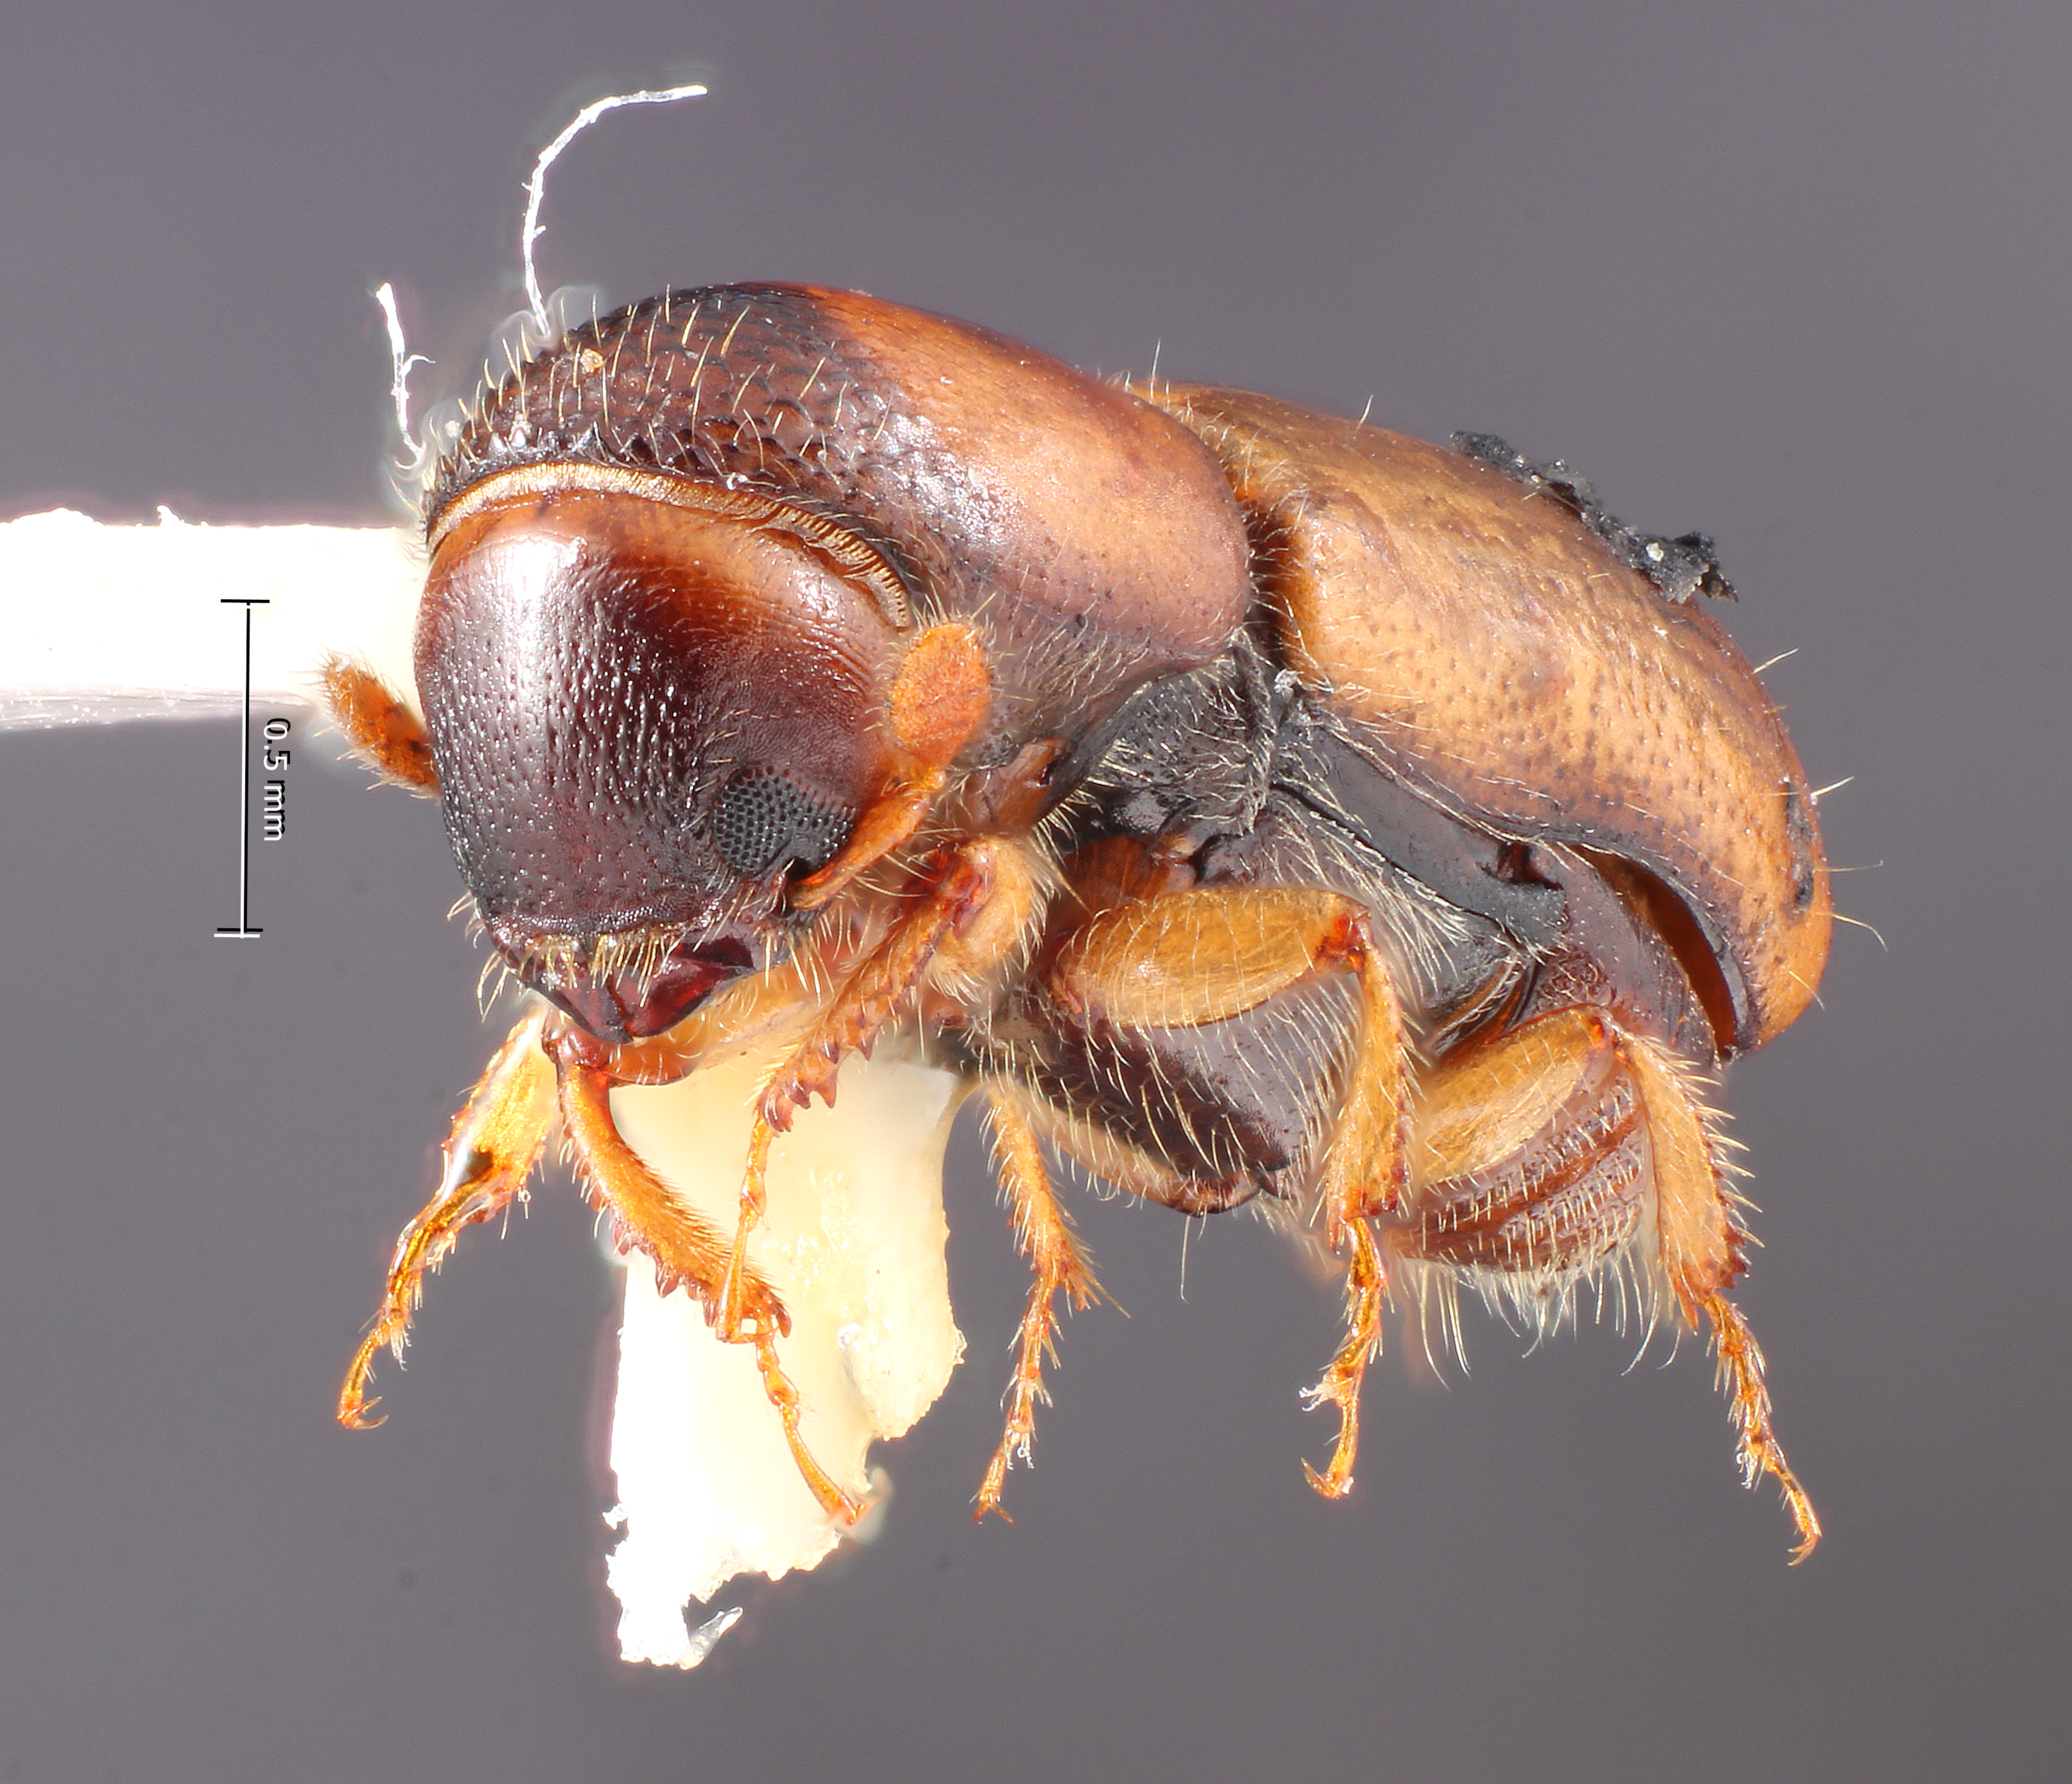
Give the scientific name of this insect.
Monarthrum vittatum
